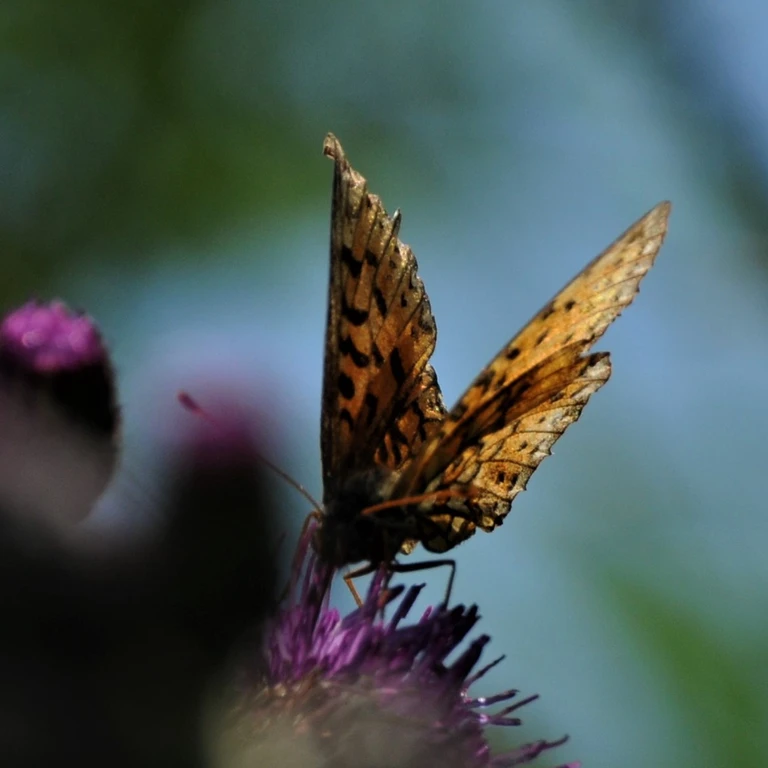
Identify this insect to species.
Boloria selene
